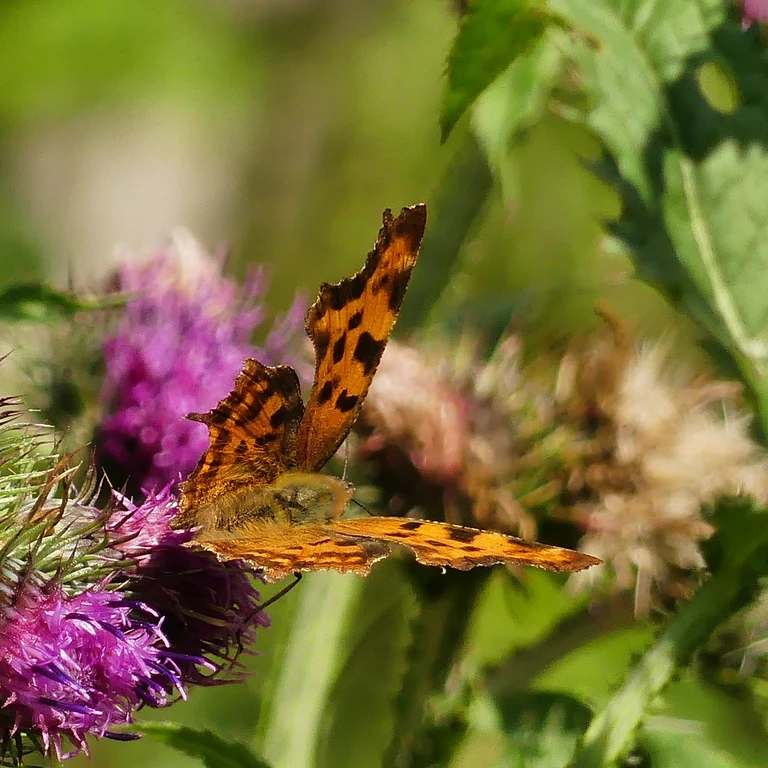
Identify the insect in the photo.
Polygonia c-album
